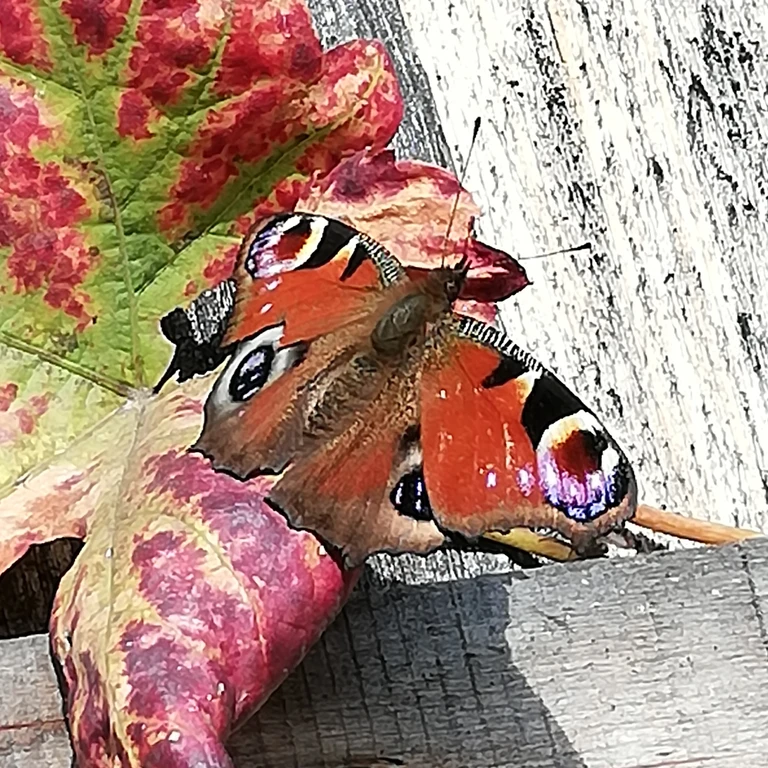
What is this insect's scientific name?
Aglais io
